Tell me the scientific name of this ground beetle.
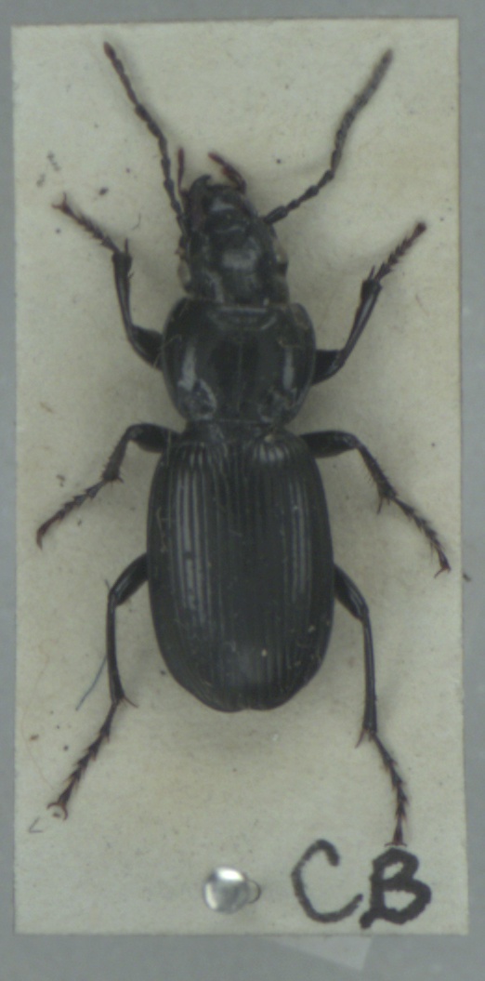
Pterostichus madidus
